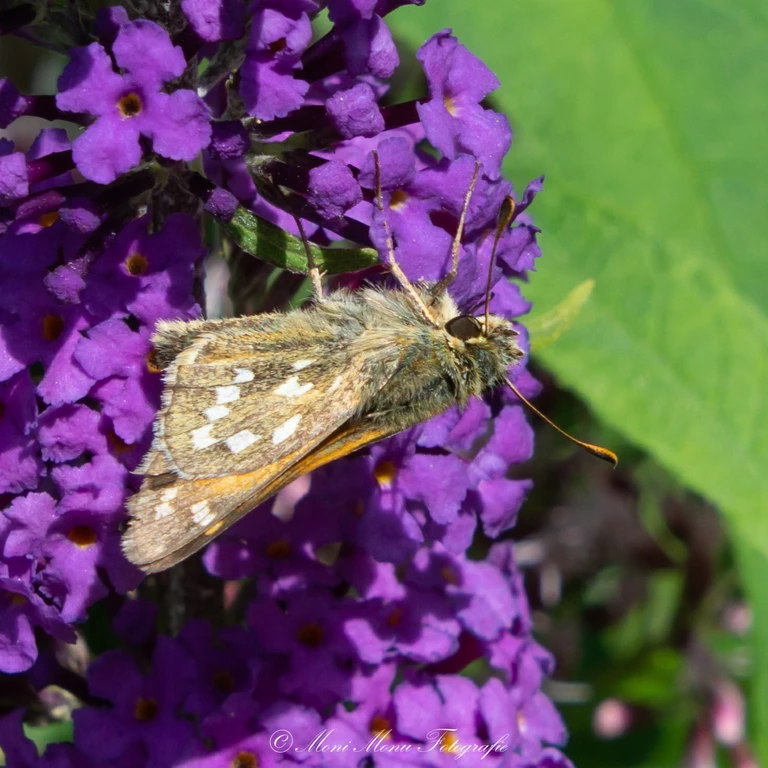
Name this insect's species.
Hesperia comma
